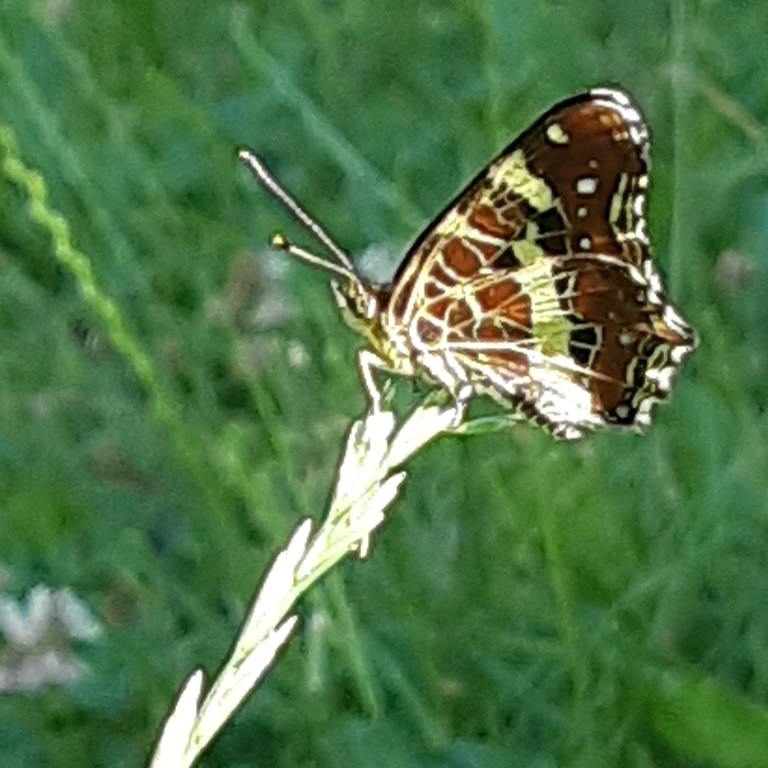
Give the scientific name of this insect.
Araschnia levana
